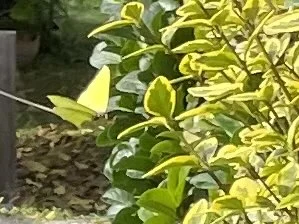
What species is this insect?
Gonepteryx rhamni
